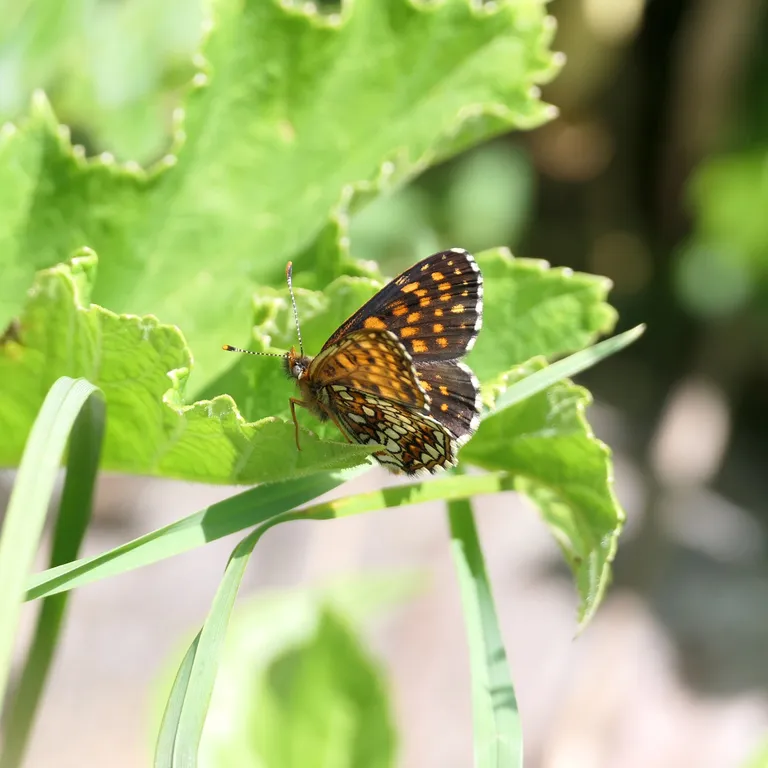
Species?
Melitaea diamina
